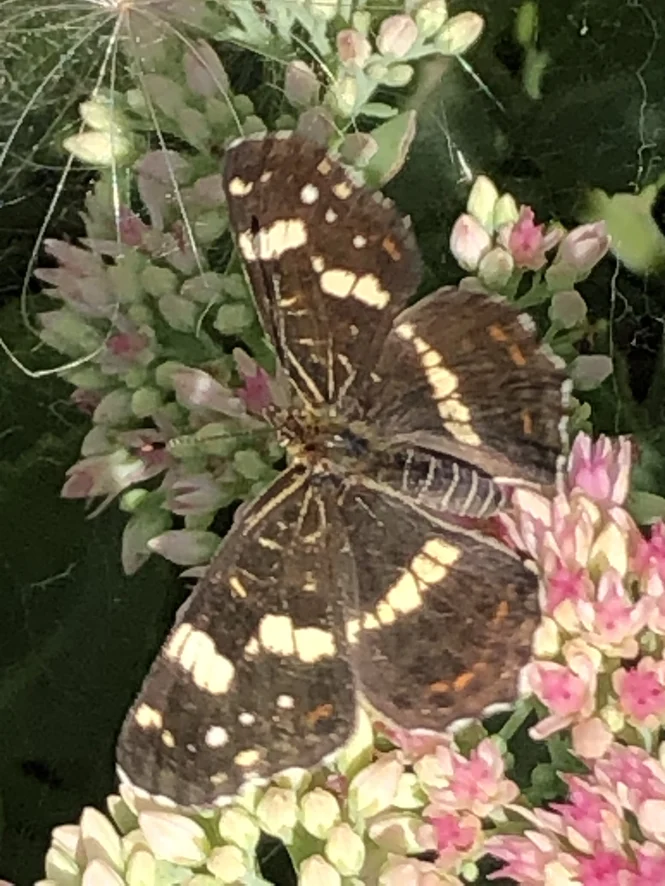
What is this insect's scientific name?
Araschnia levana
